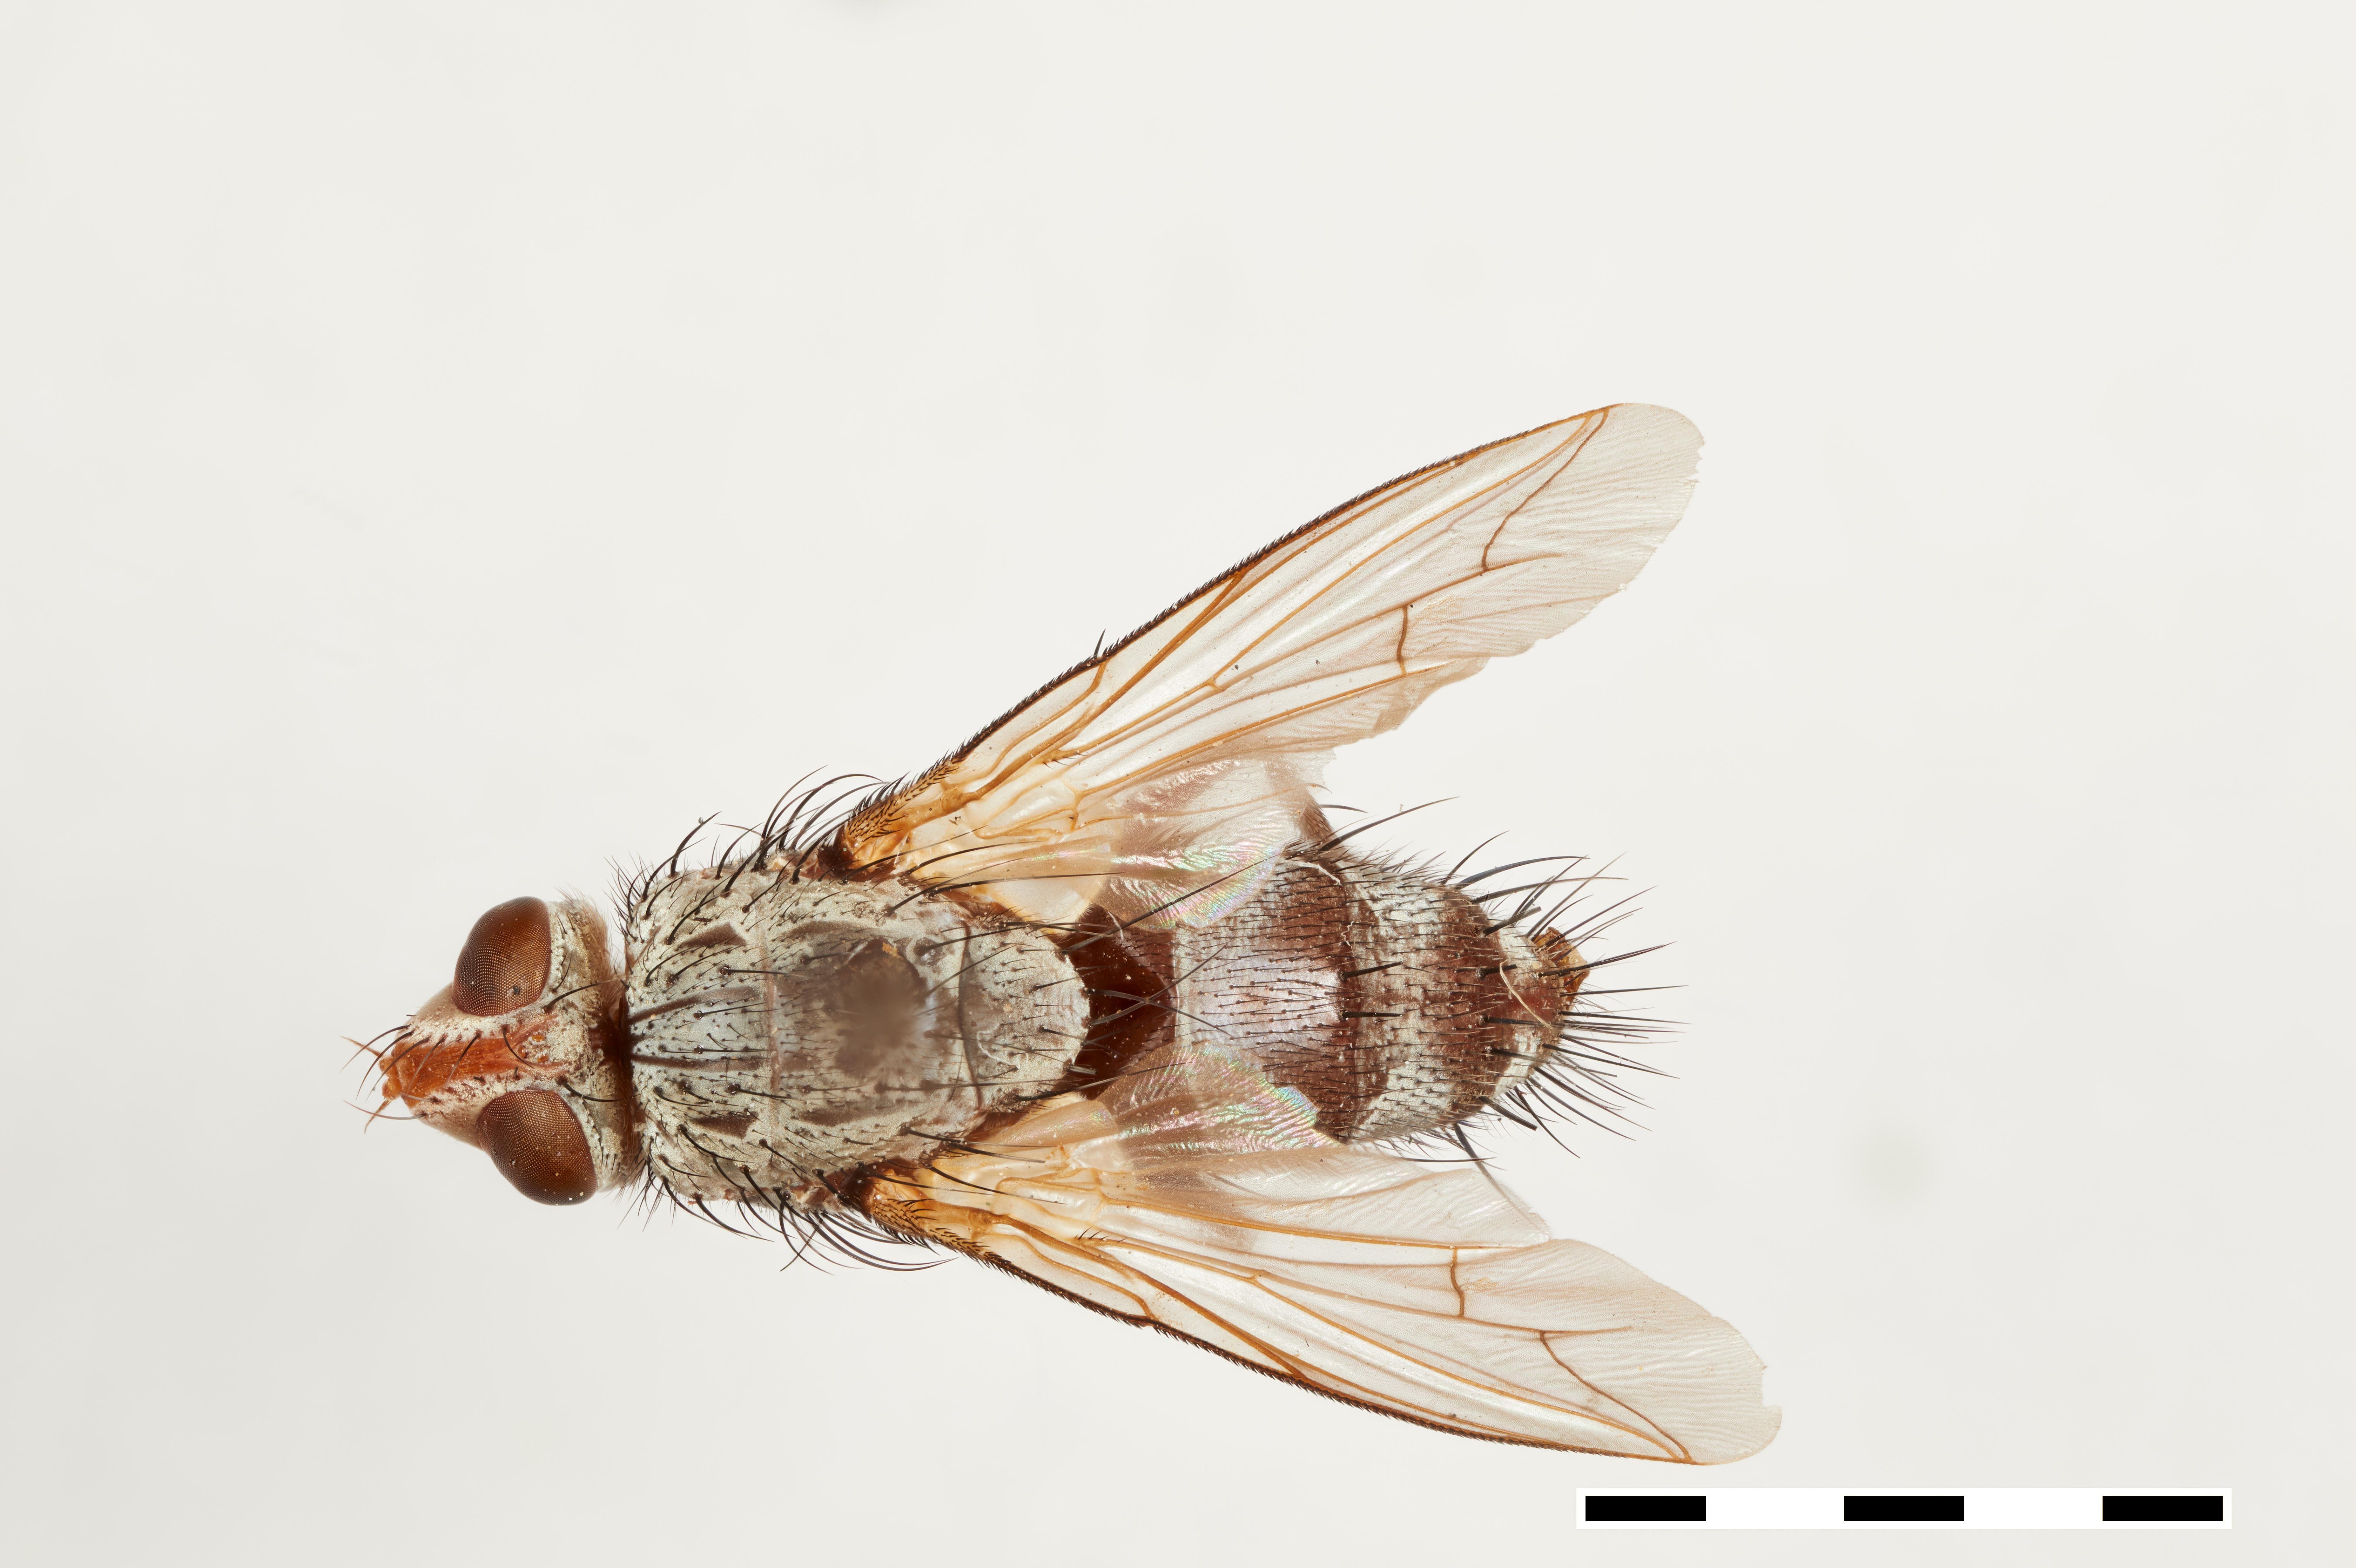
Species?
Microphthalma ruficeps
